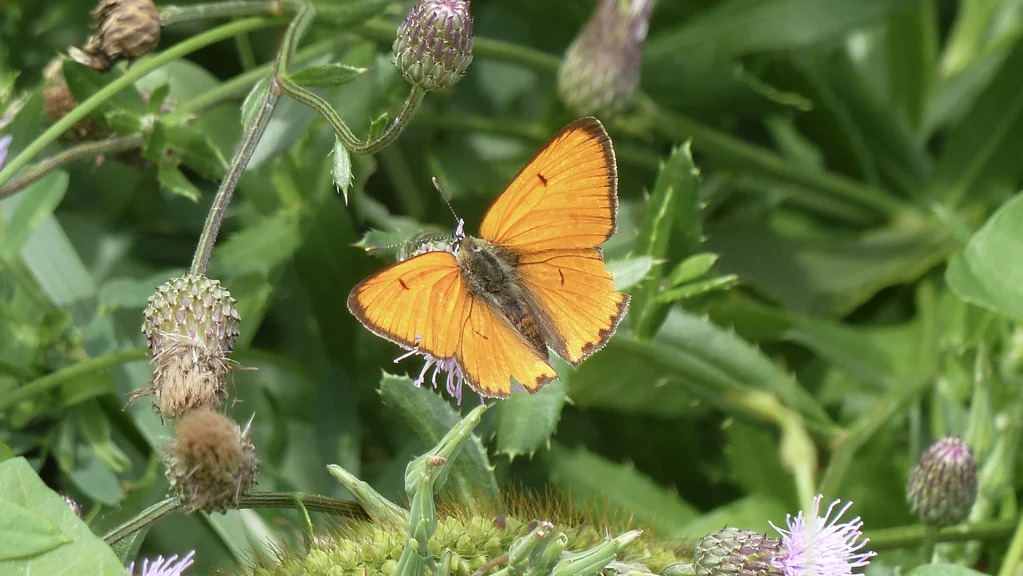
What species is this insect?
Lycaena dispar
